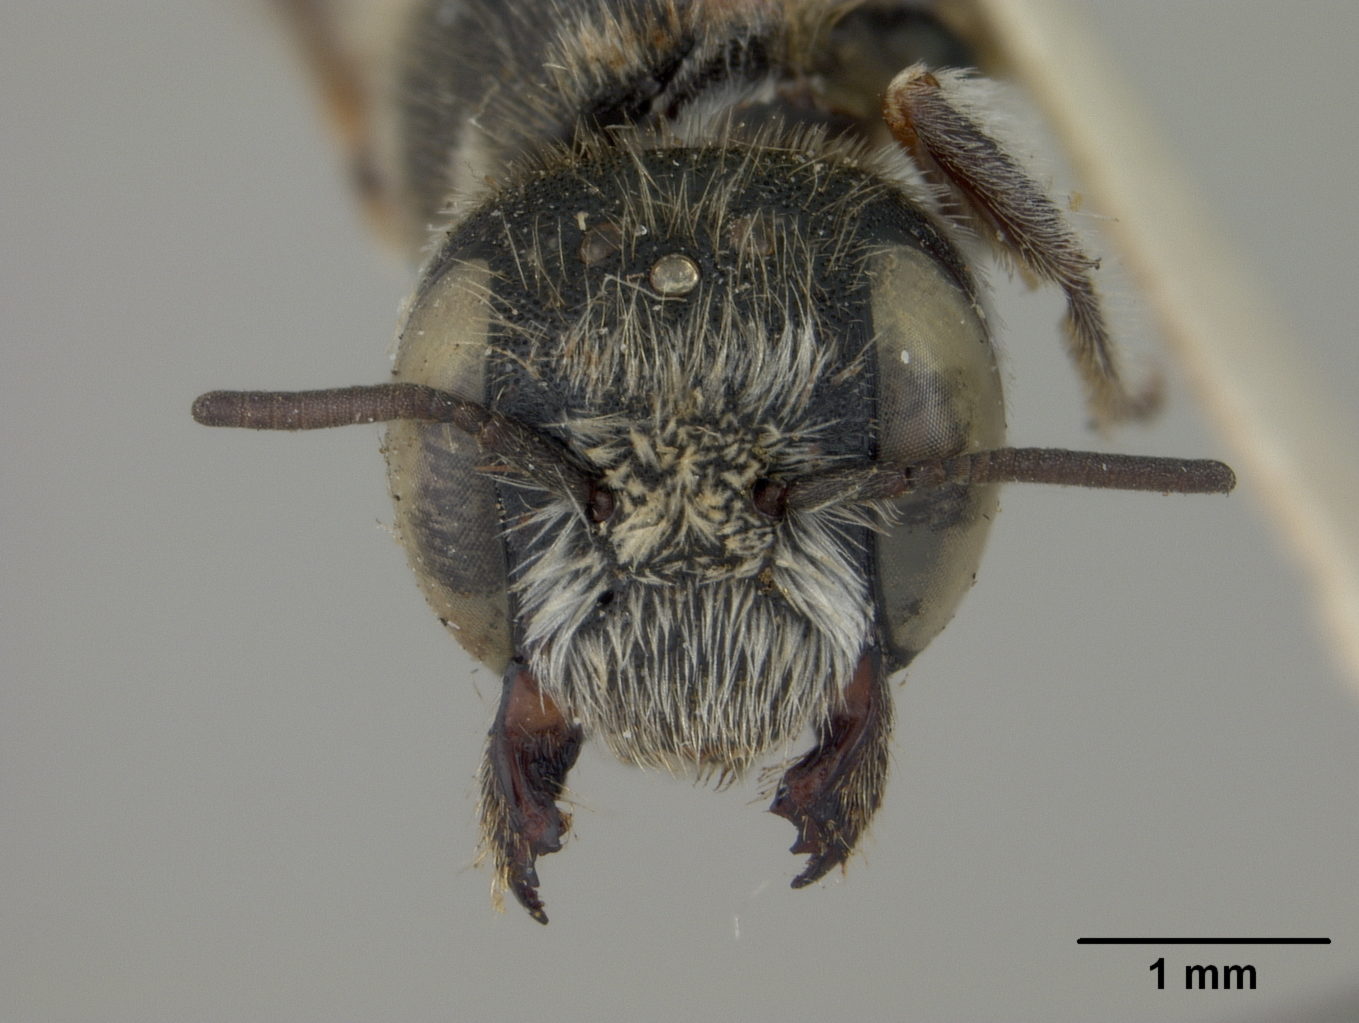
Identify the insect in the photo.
Ashmeadiella rufipes
